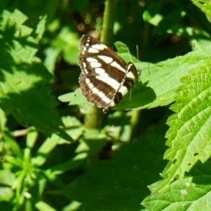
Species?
Neptis sappho
